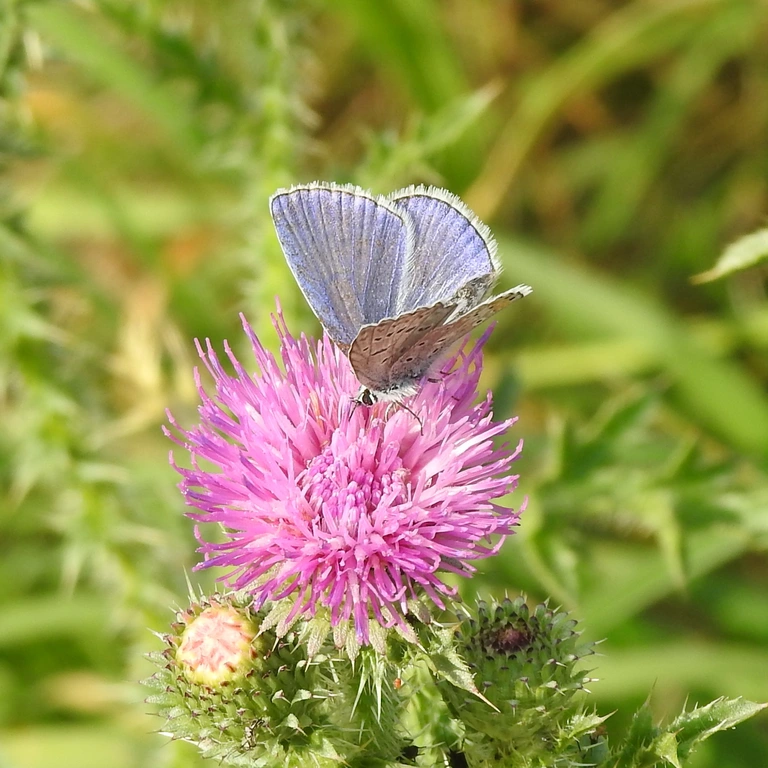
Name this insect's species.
Polyommatus icarus
